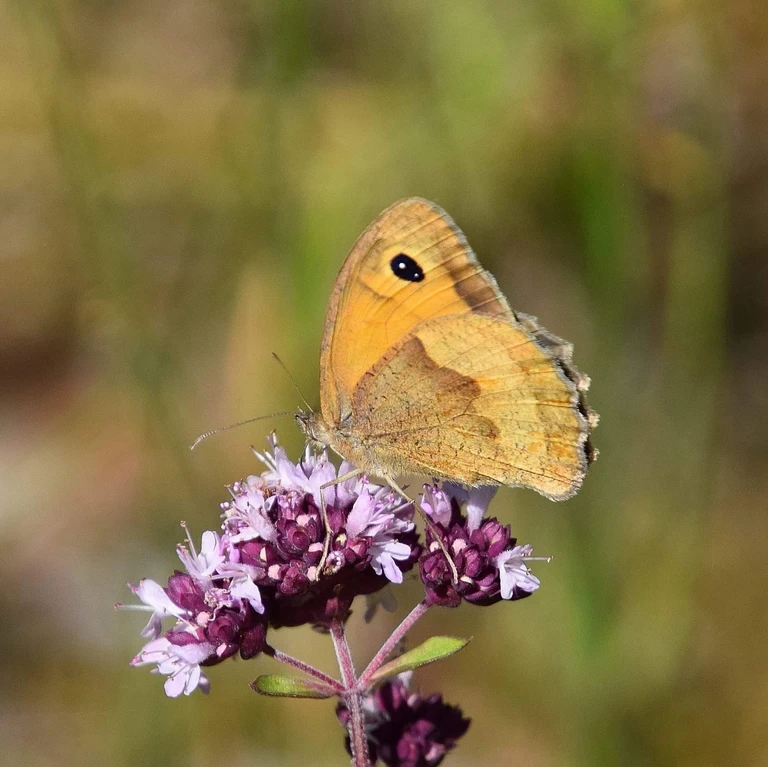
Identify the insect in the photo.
Maniola jurtina
